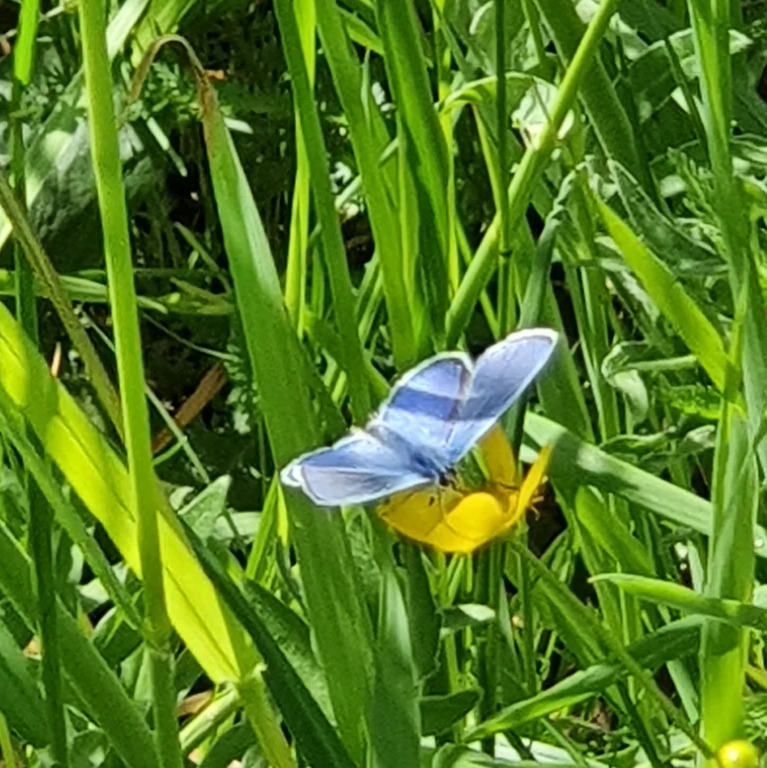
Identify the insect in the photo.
Polyommatus icarus
